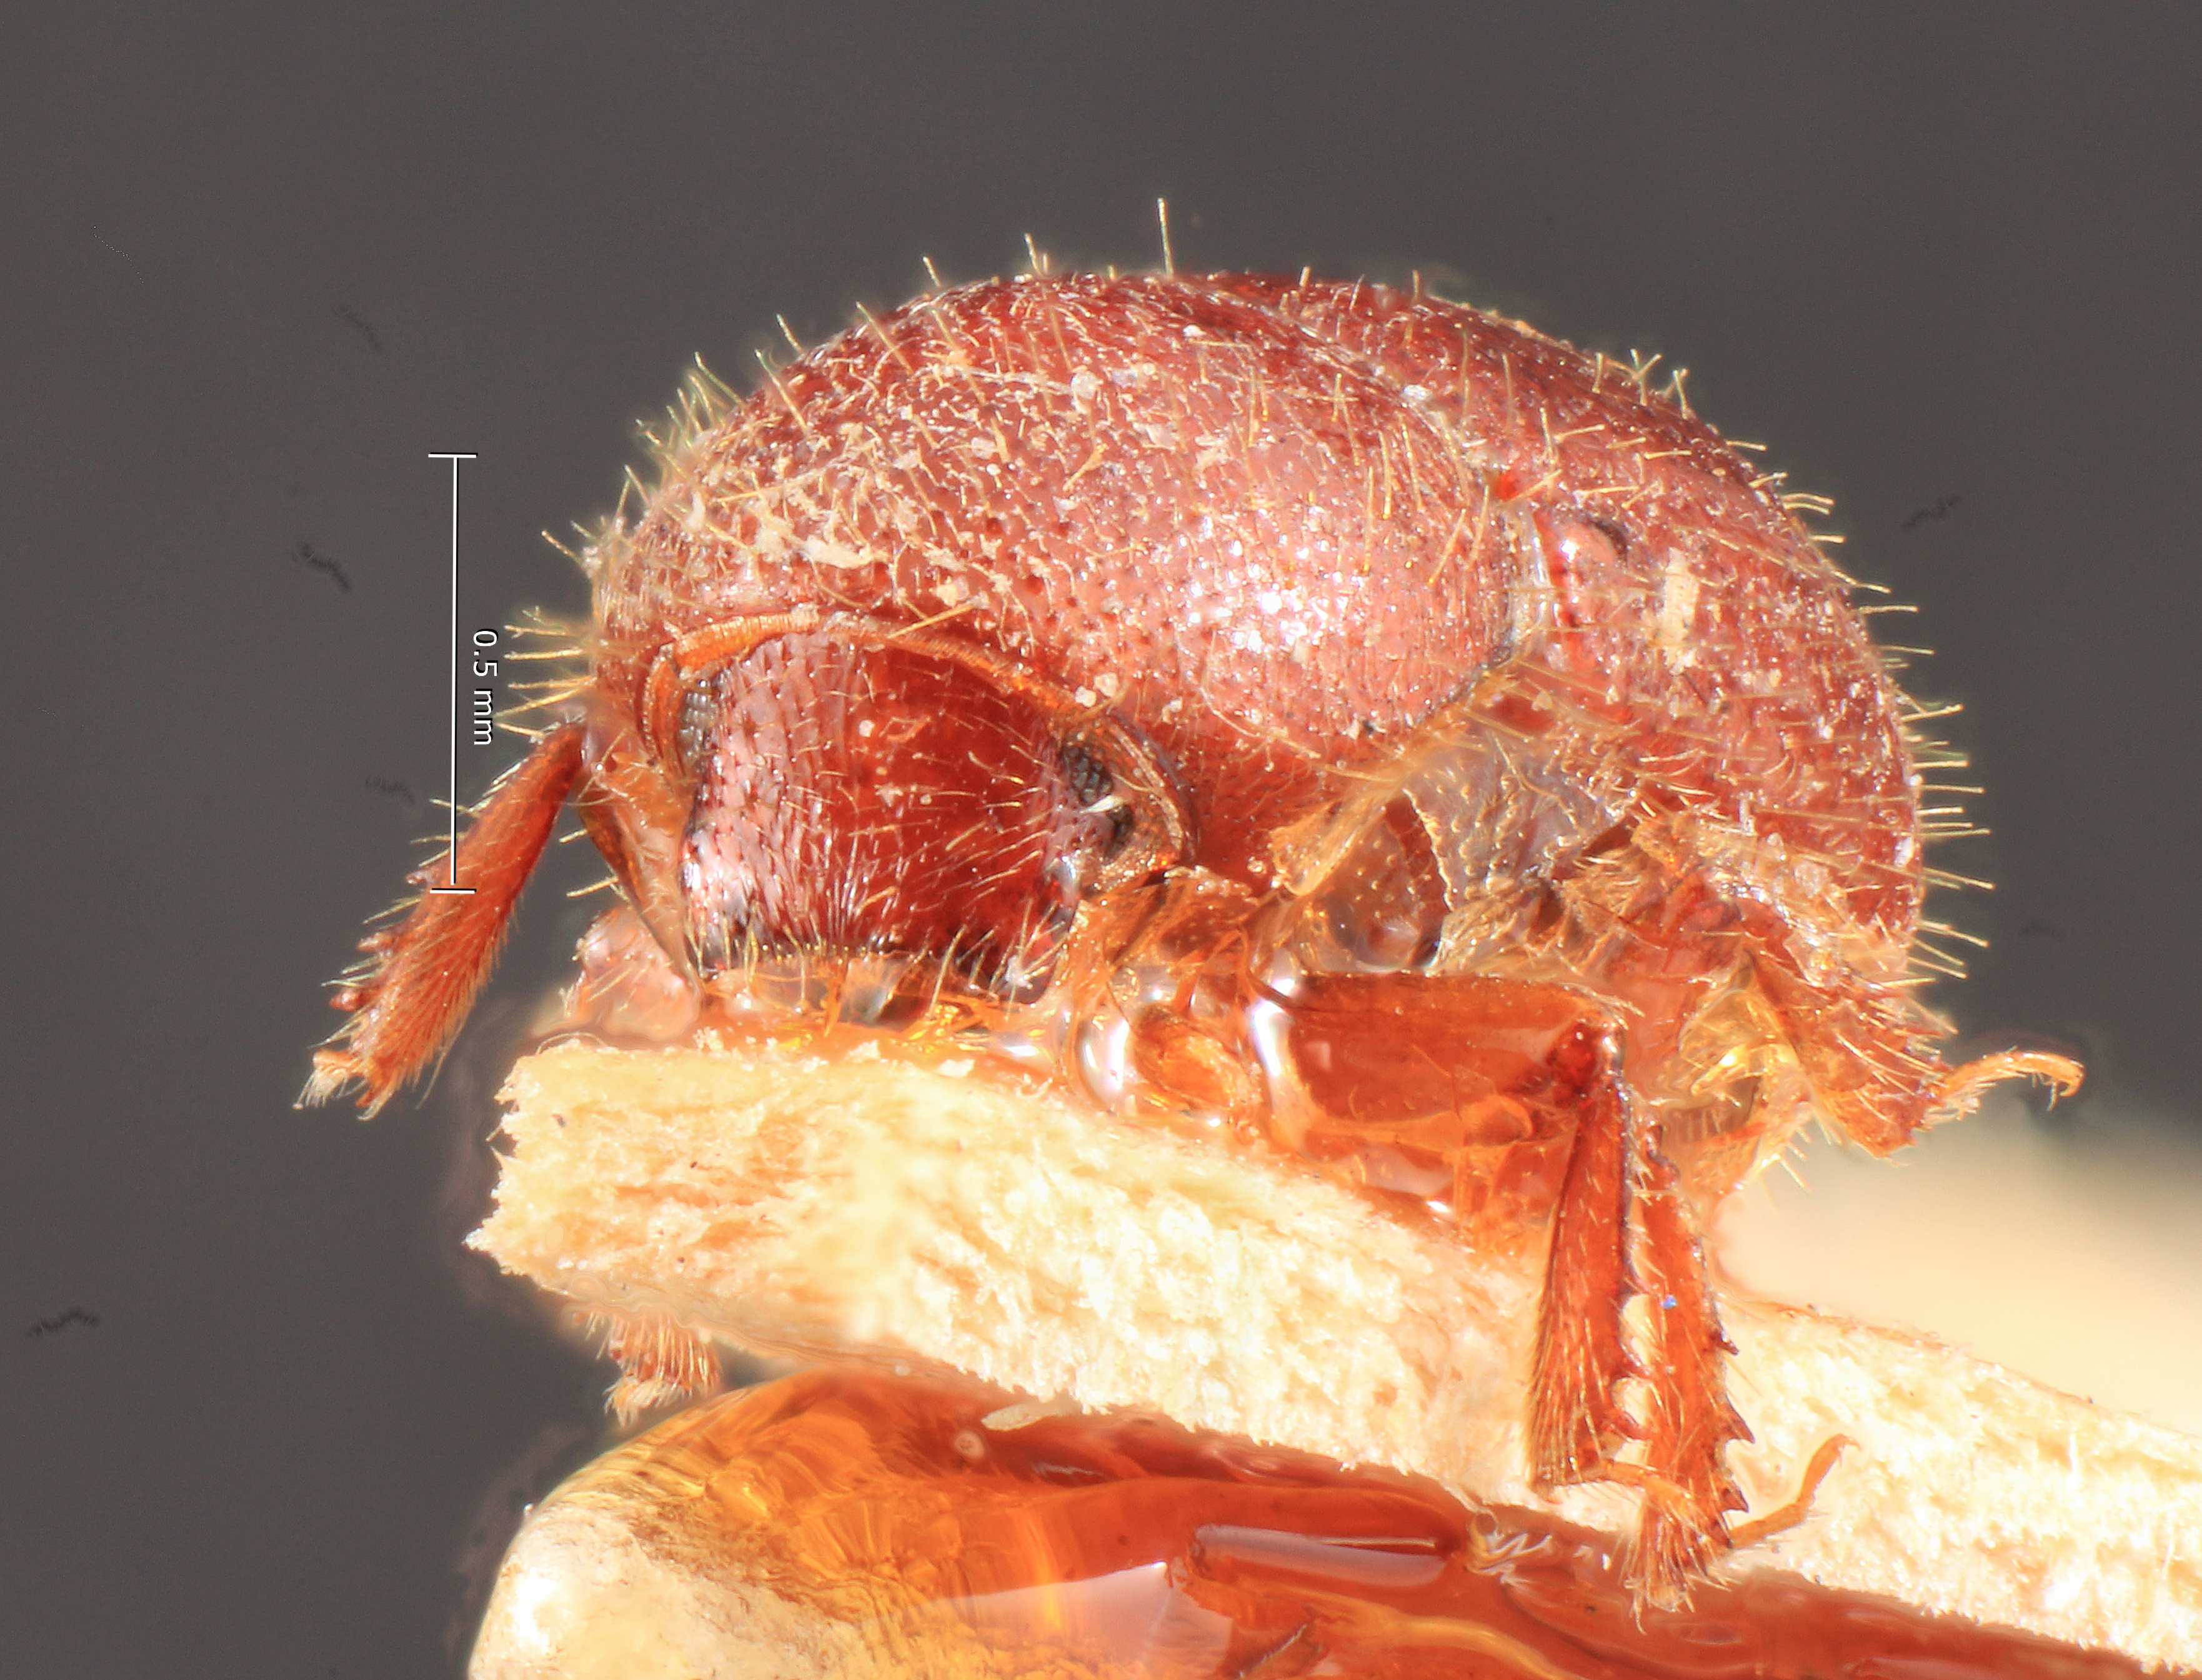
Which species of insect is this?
Dendrurgus sundaensis
